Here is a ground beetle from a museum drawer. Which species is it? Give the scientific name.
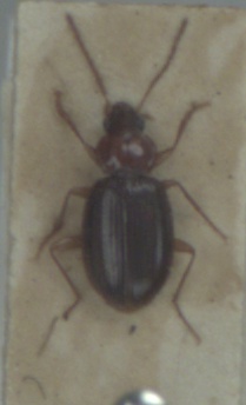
Ocys harpaloides
